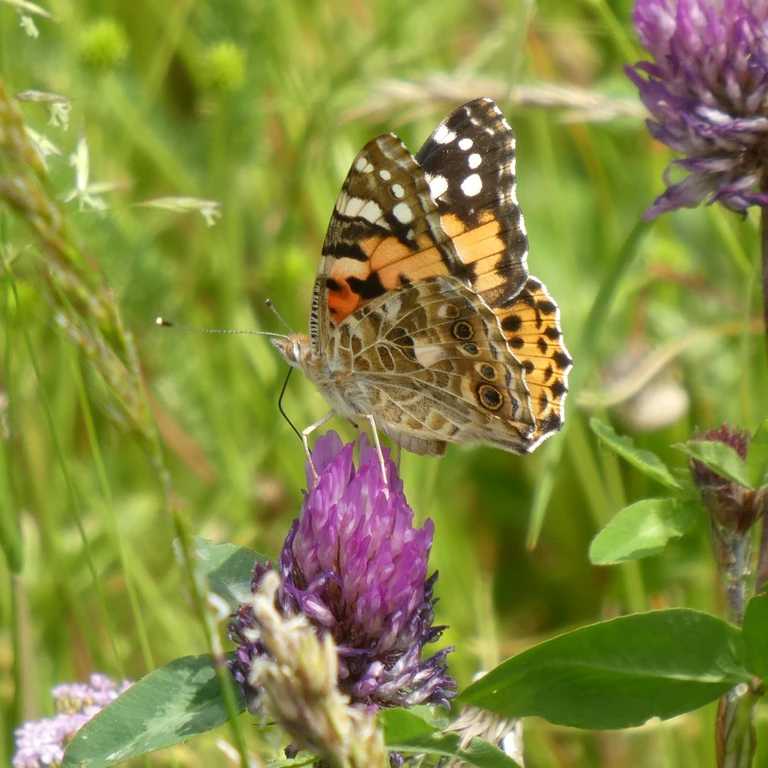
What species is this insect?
Vanessa cardui
